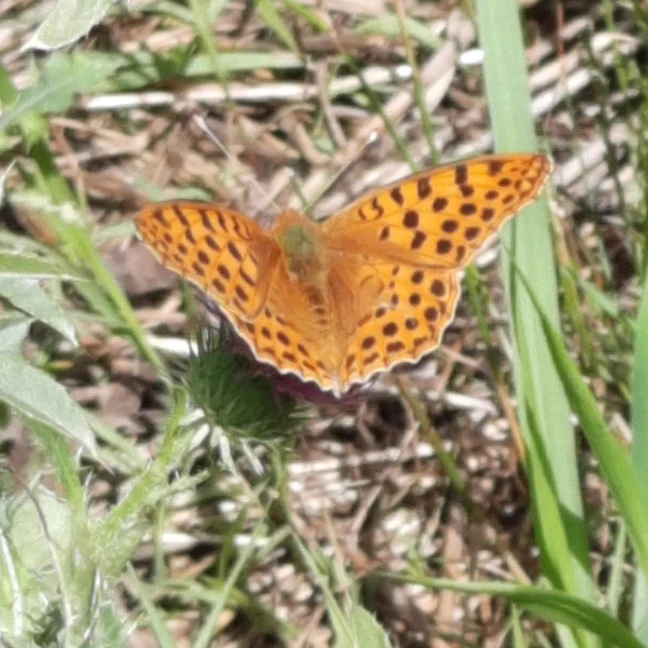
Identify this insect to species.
Issoria lathonia
